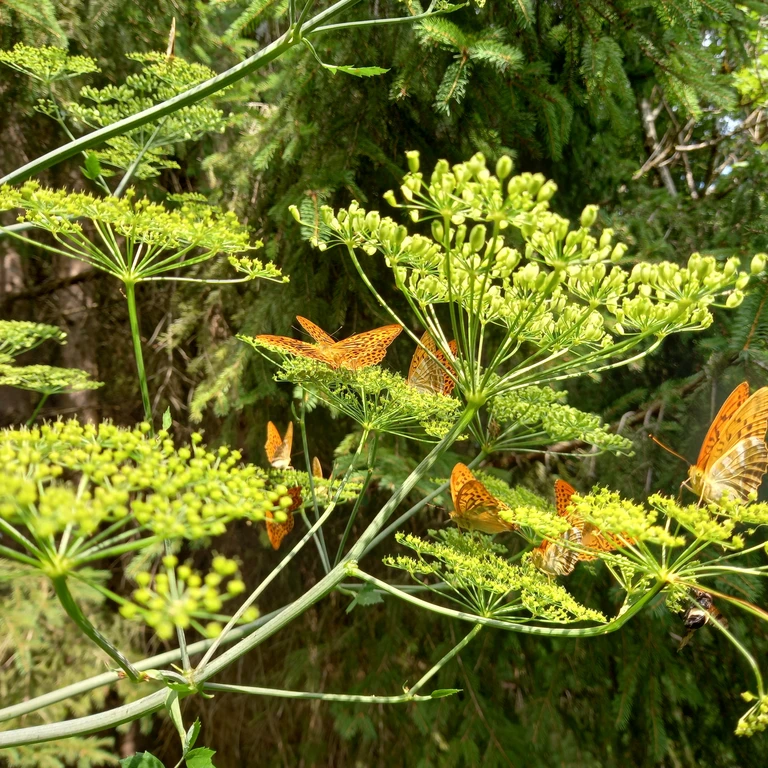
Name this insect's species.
Argynnis paphia
